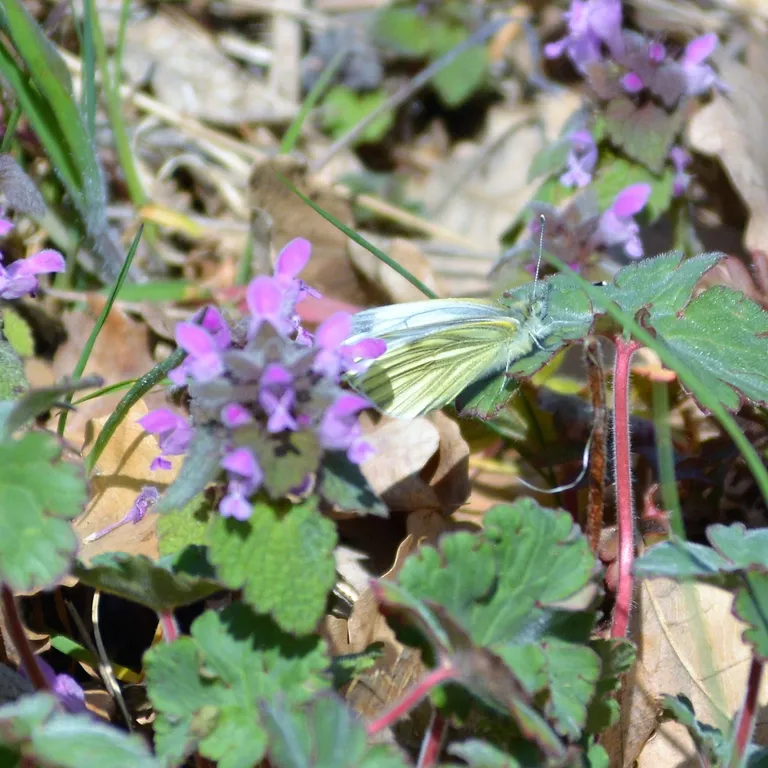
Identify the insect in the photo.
Pieris napi
